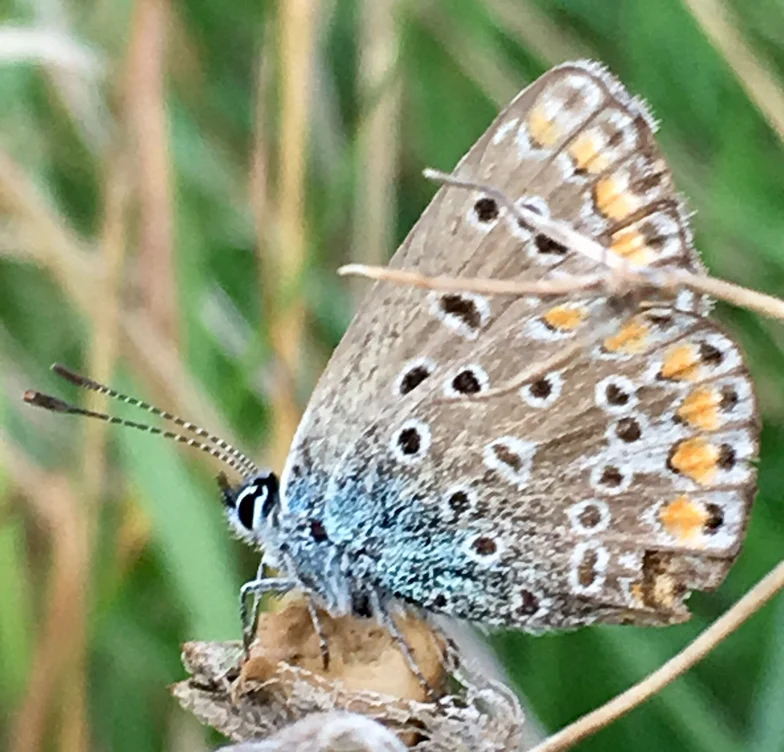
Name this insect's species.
Polyommatus icarus
